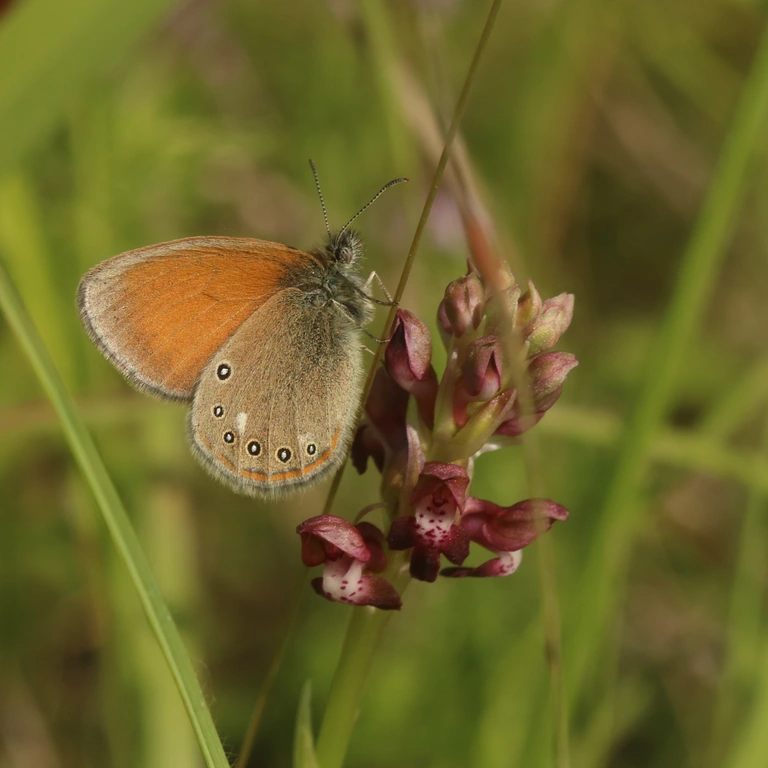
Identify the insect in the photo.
Coenonympha glycerion (also Coenonympha iphis)
